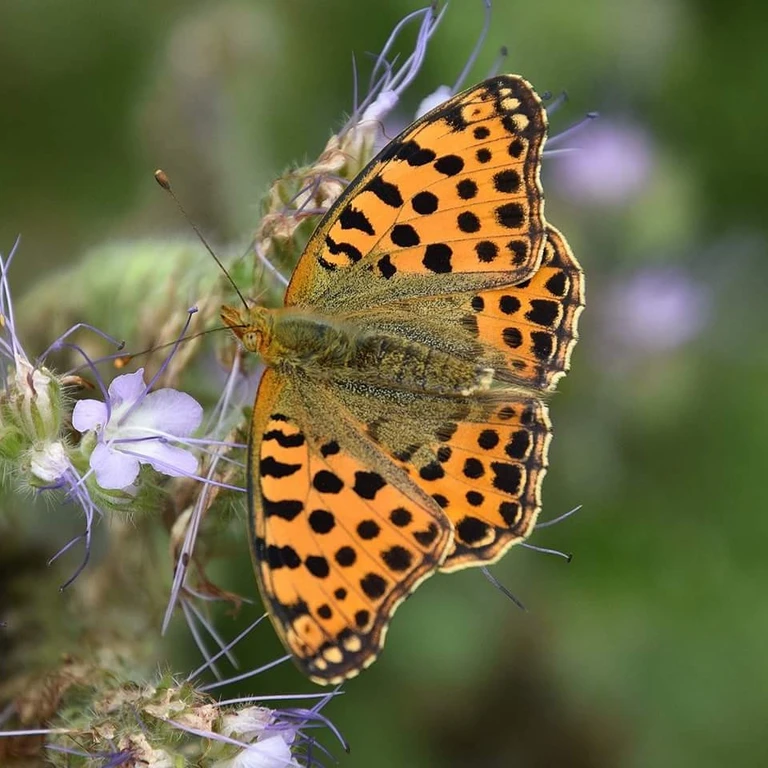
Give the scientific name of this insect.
Issoria lathonia
